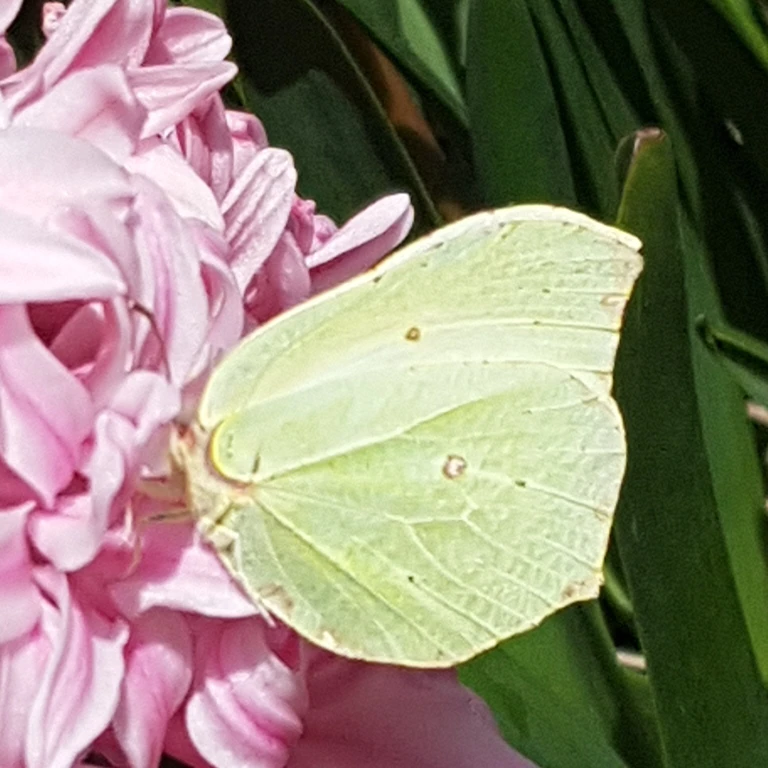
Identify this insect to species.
Gonepteryx rhamni
